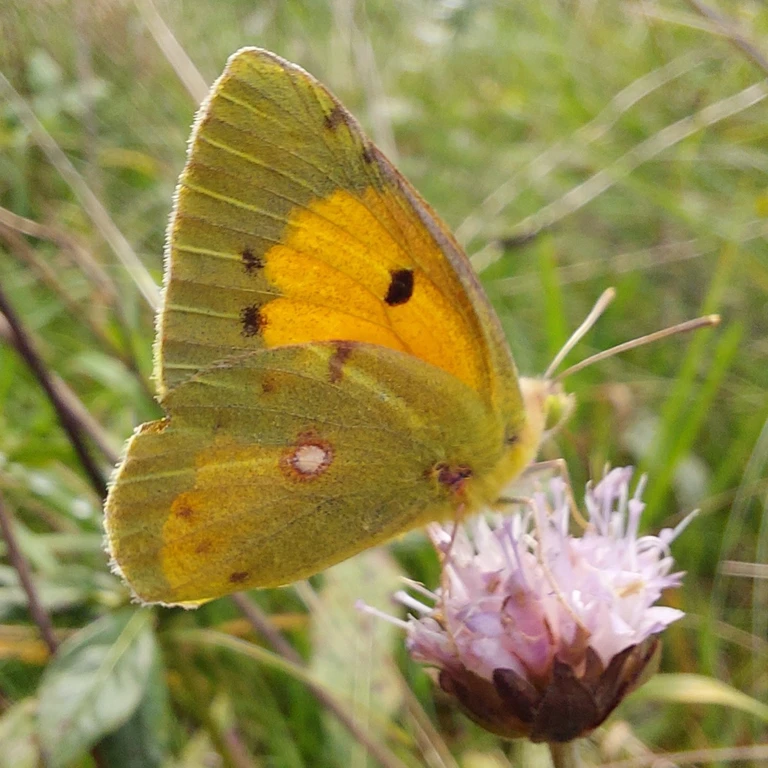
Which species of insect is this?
Colias croceus
